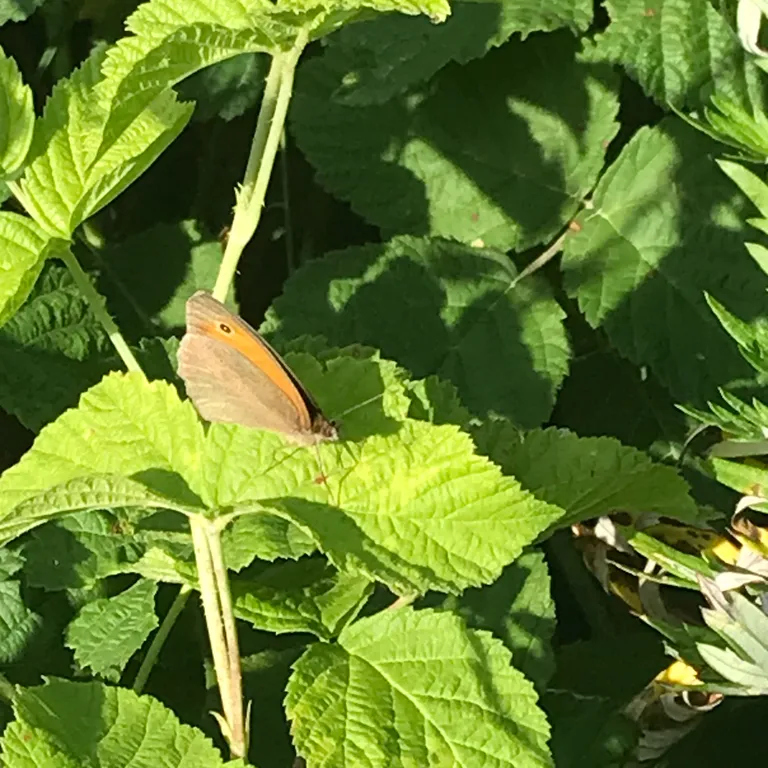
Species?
Maniola jurtina
